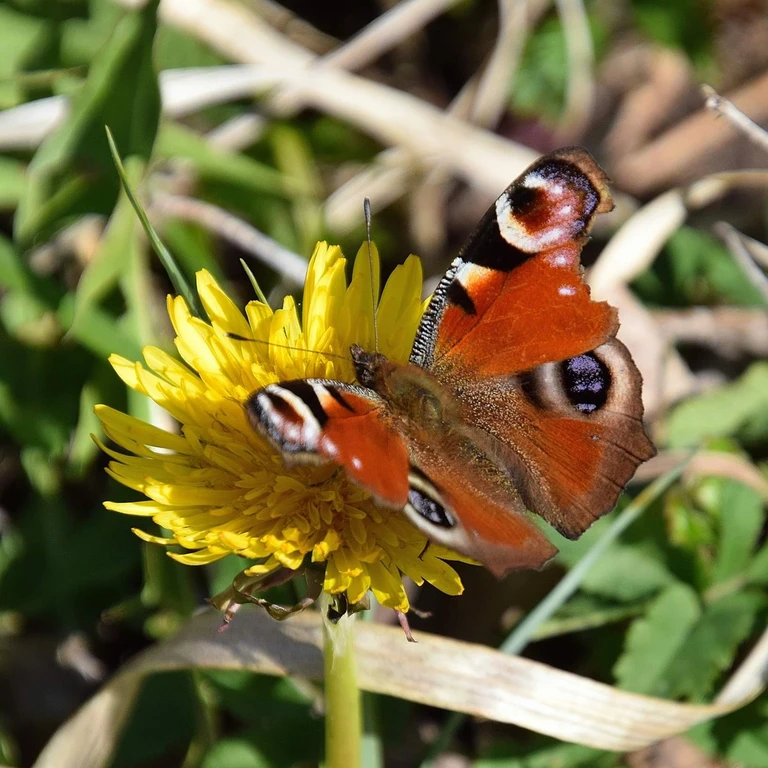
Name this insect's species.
Aglais io
